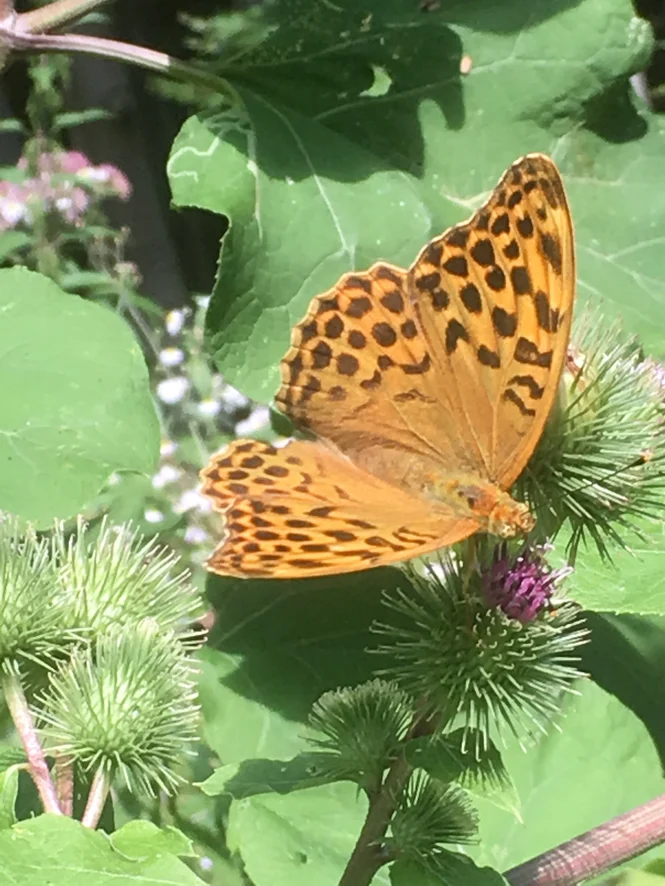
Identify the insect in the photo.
Argynnis paphia
